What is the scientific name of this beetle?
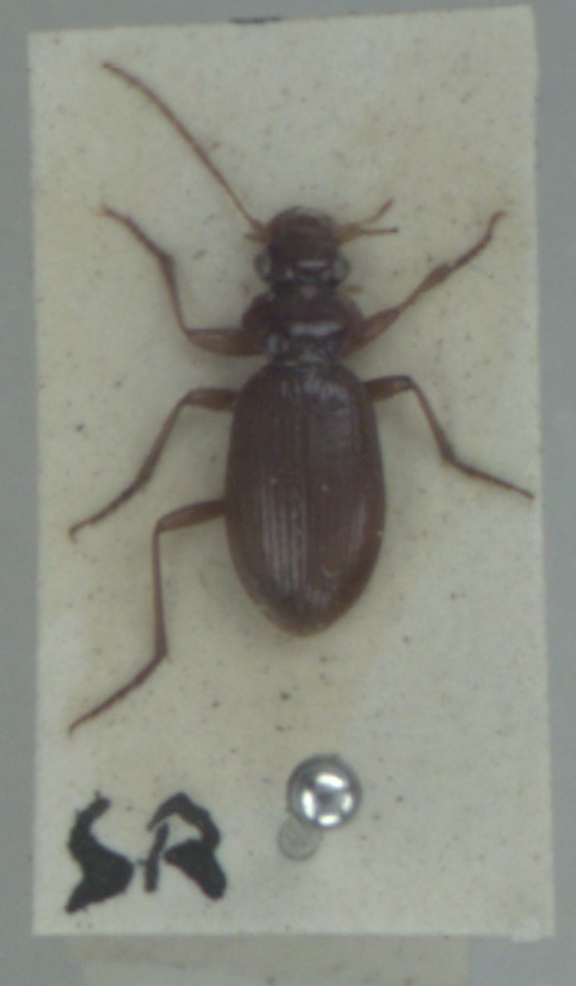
Leistus ferrugineus
